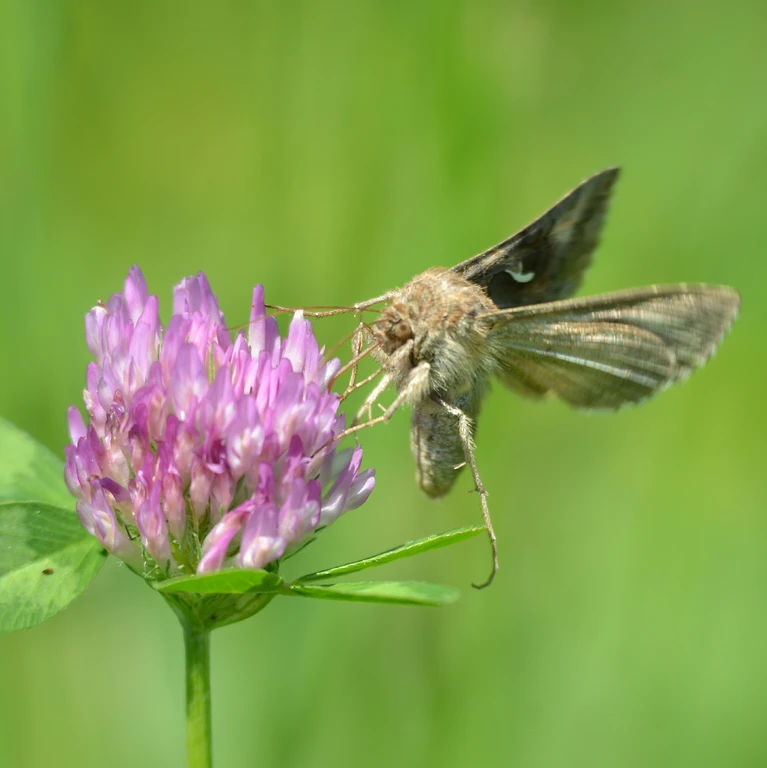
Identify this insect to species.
Autographa gamma
